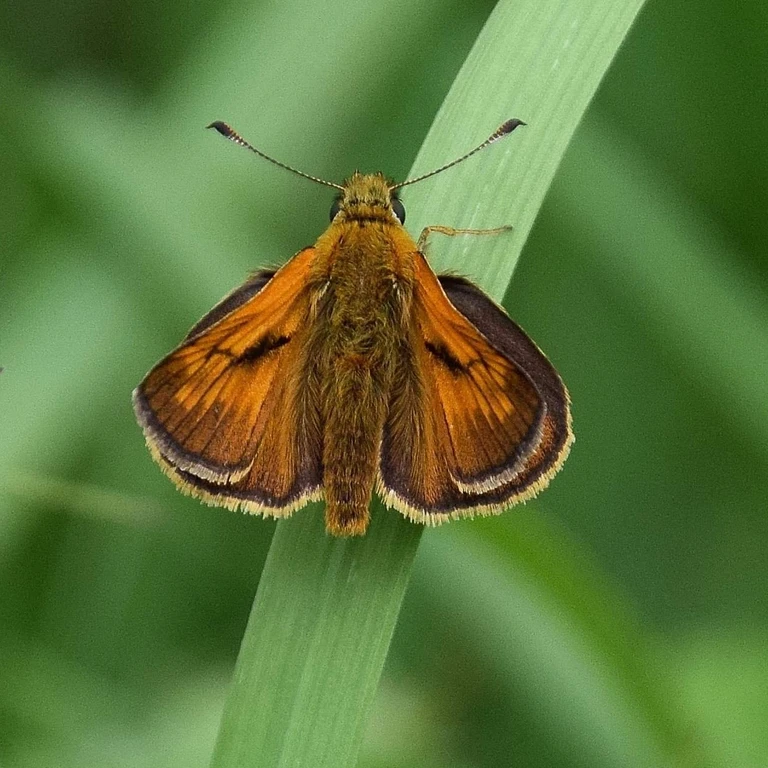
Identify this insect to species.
Ochlodes sylvanus (also Ochlodes venata)
